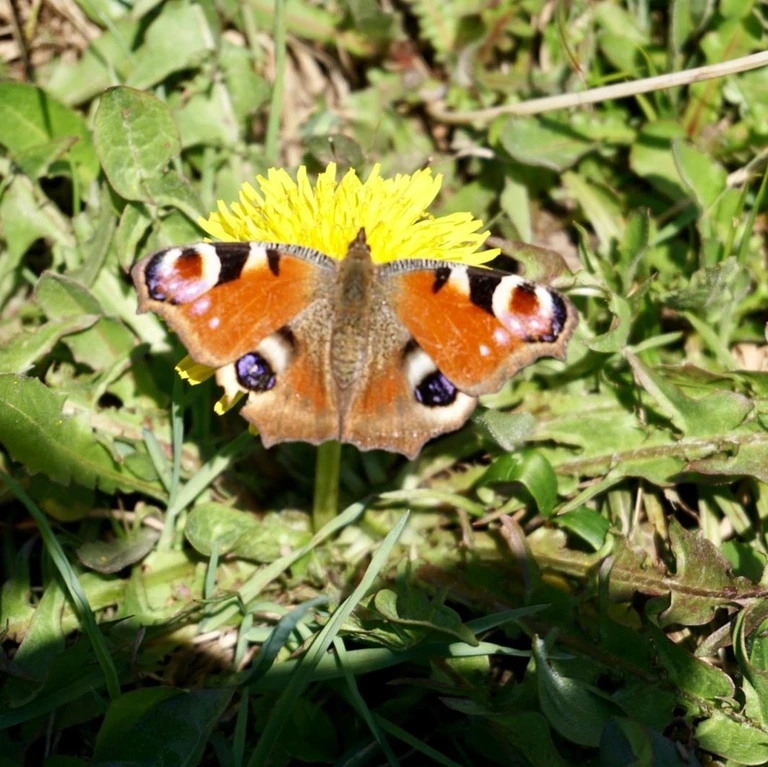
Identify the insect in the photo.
Aglais io
